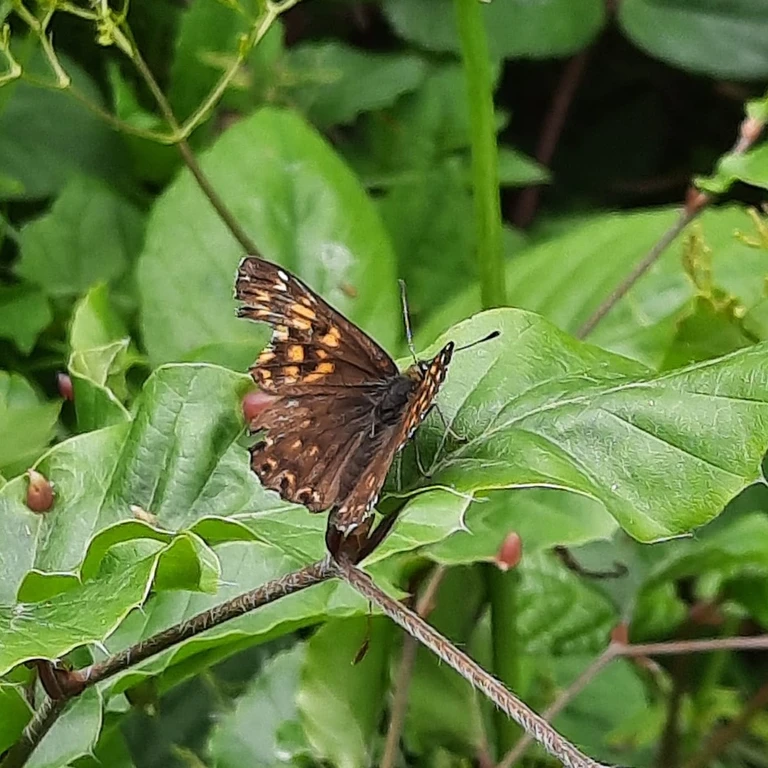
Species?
Hamearis lucina
